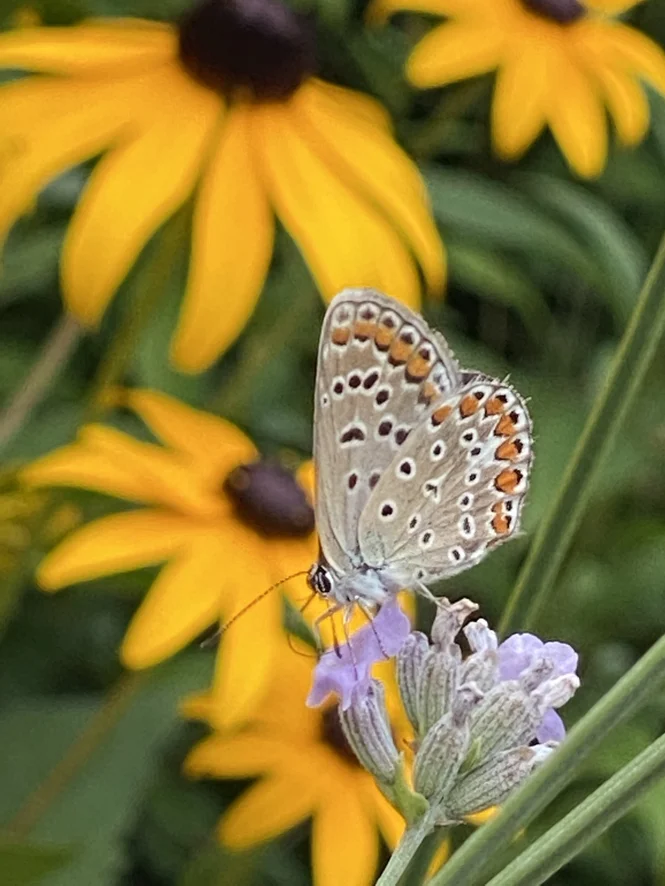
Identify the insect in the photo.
Polyommatus icarus
